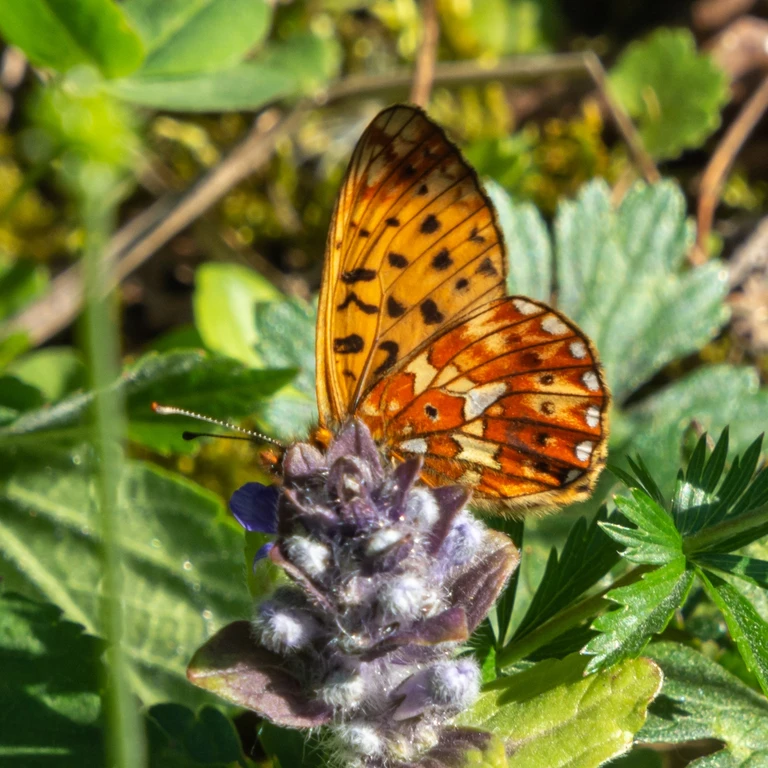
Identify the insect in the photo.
Boloria euphrosyne (also Clossiana euphrosyne)
